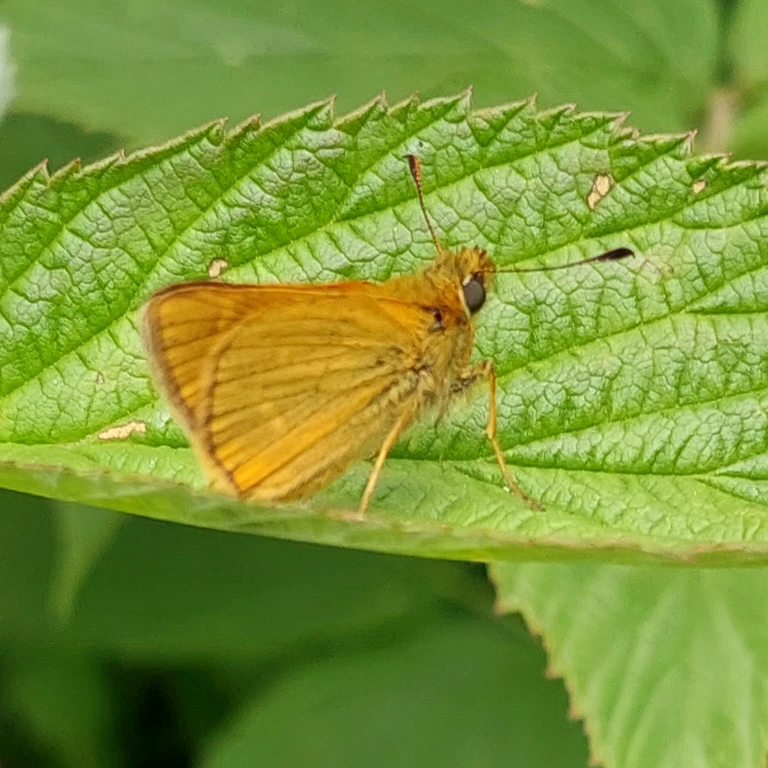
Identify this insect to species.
Ochlodes sylvanus (also Ochlodes venata)
